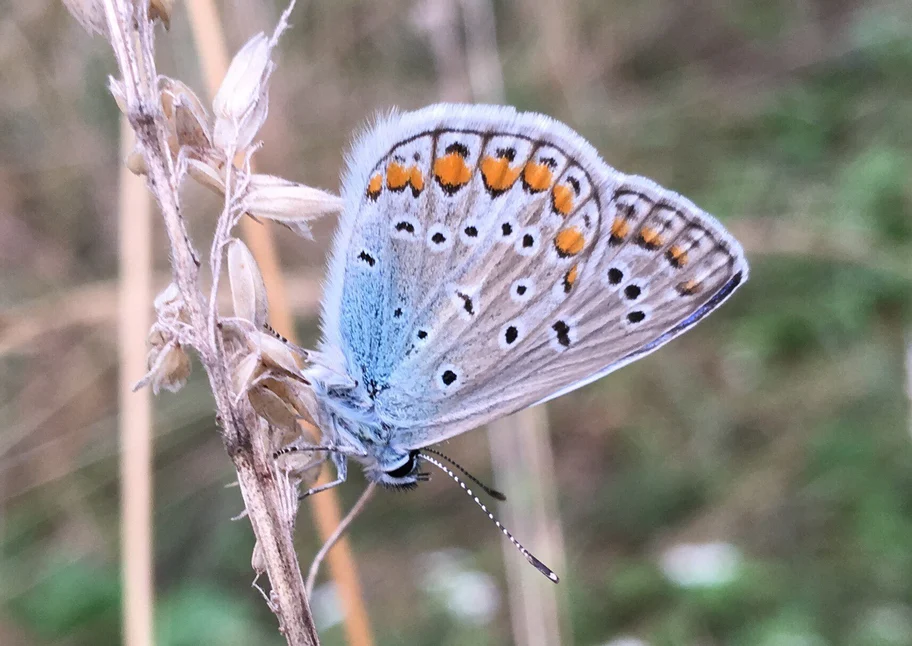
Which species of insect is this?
Polyommatus icarus
